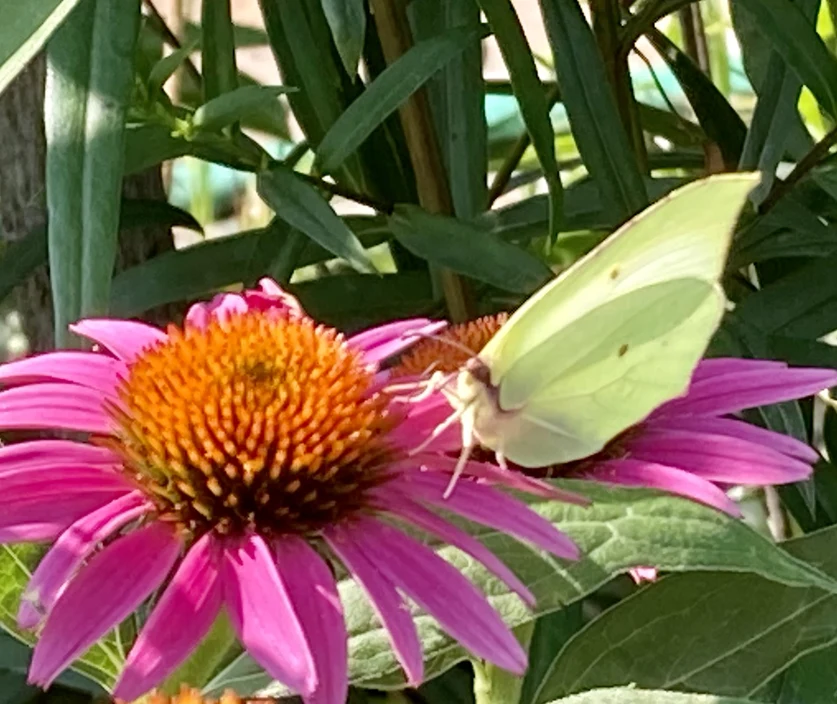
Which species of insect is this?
Gonepteryx rhamni
